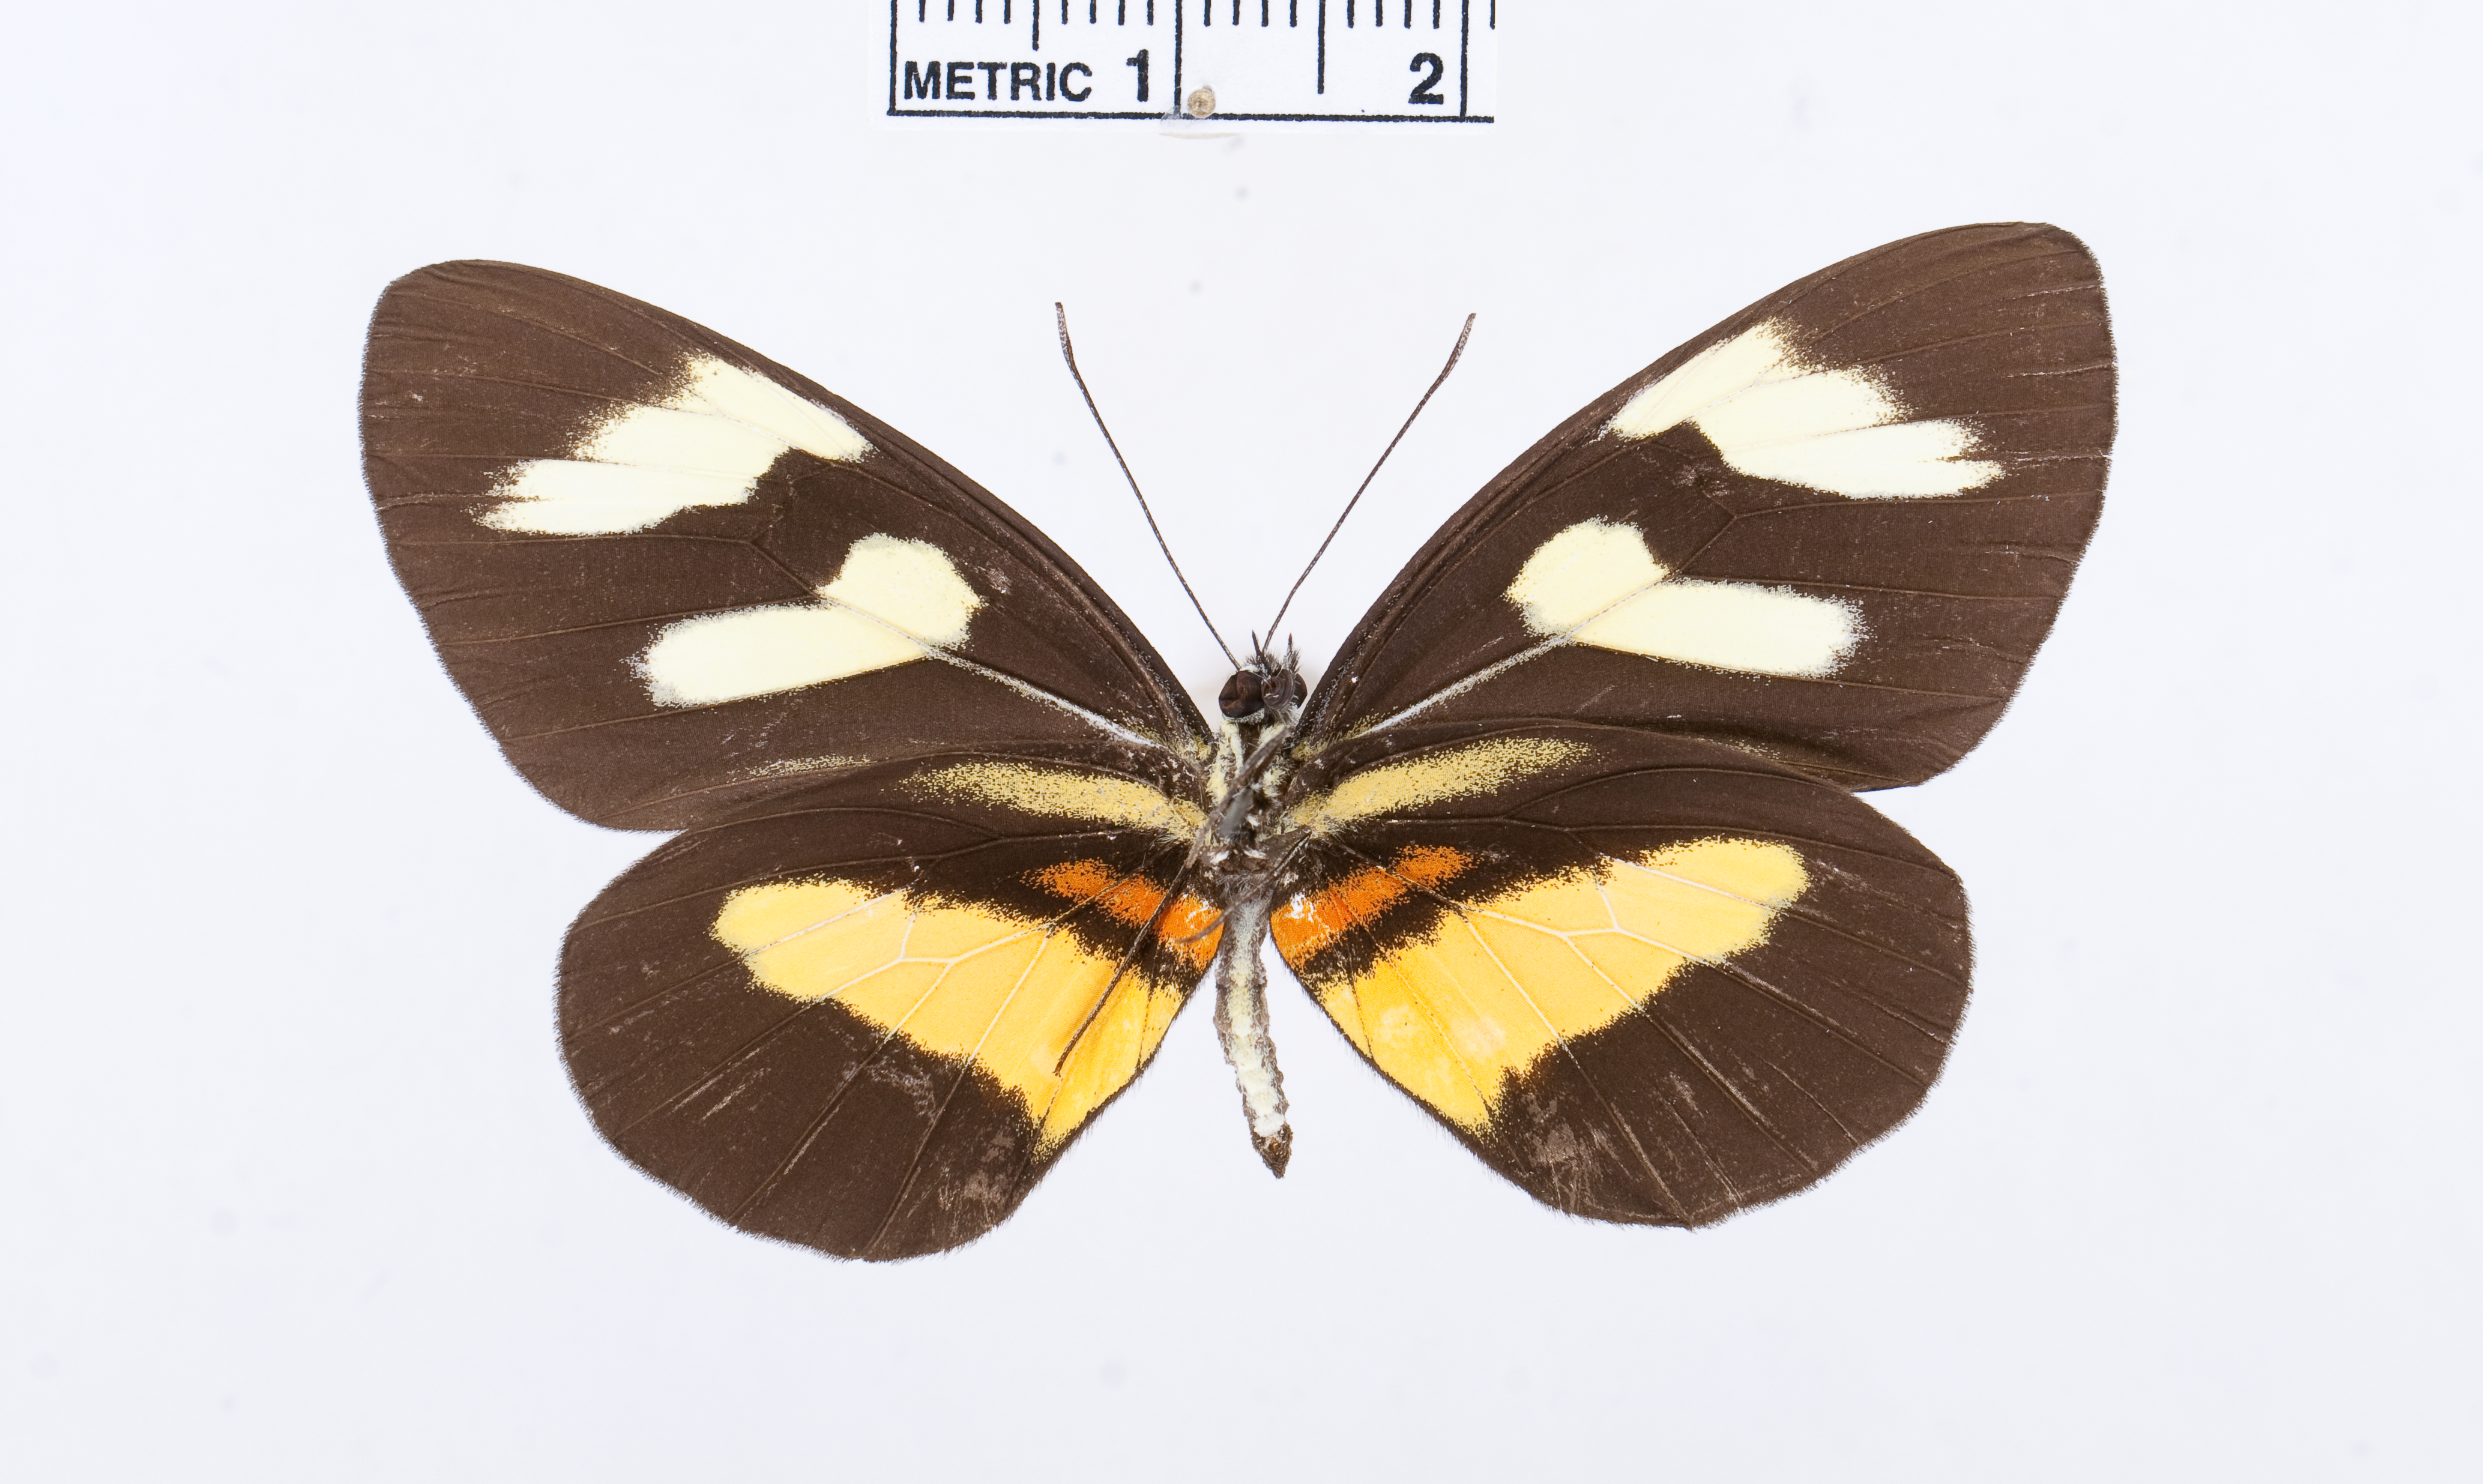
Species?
Perrhybris lypera
